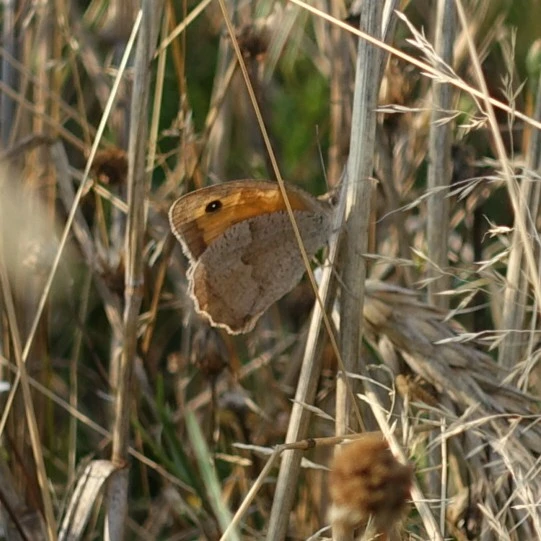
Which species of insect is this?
Maniola jurtina
